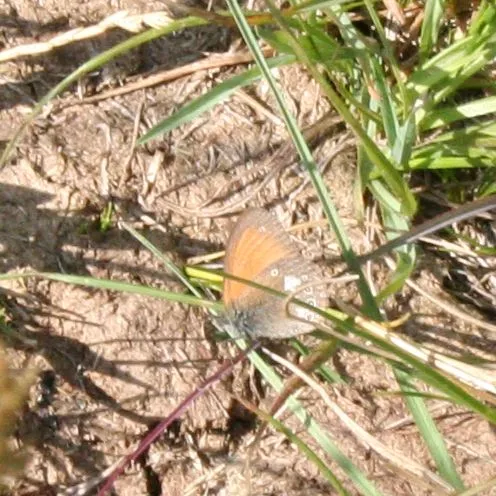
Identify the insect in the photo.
Coenonympha glycerion (also Coenonympha iphis)
